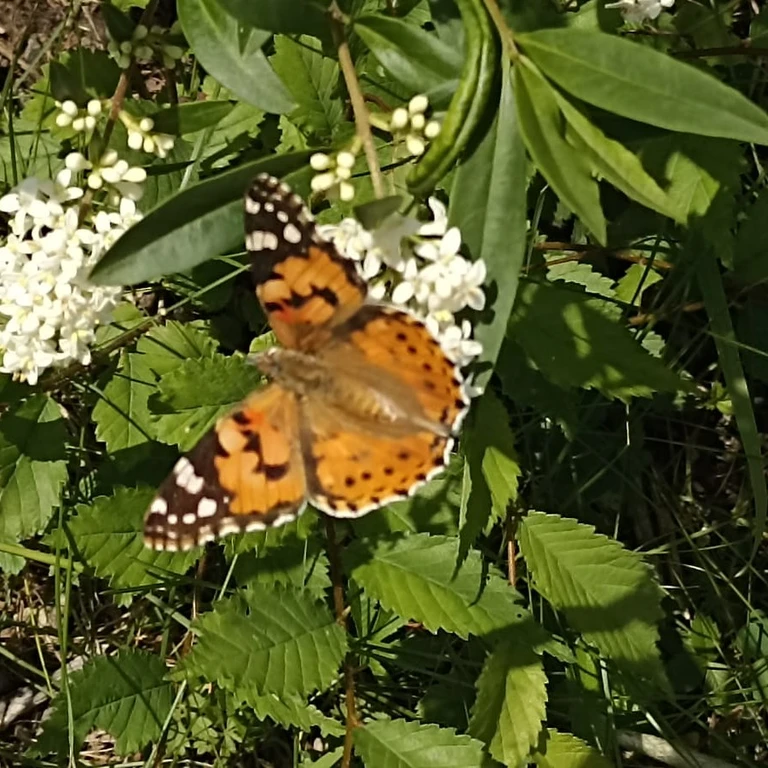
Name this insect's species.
Vanessa cardui
